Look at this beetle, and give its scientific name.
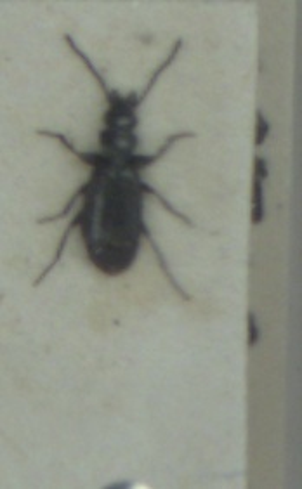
Microlestes maurus
